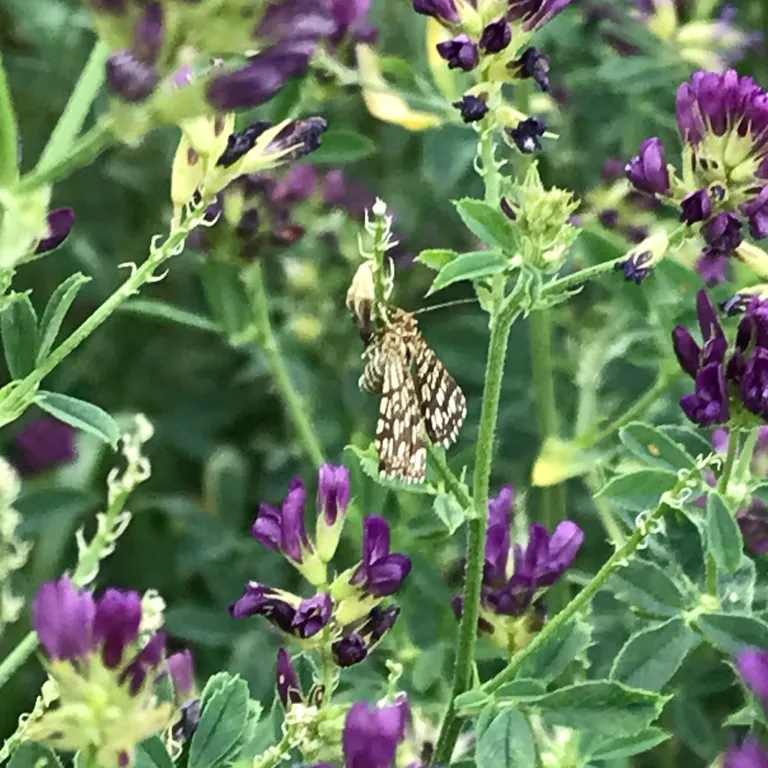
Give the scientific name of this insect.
Chiasmia clathrata
